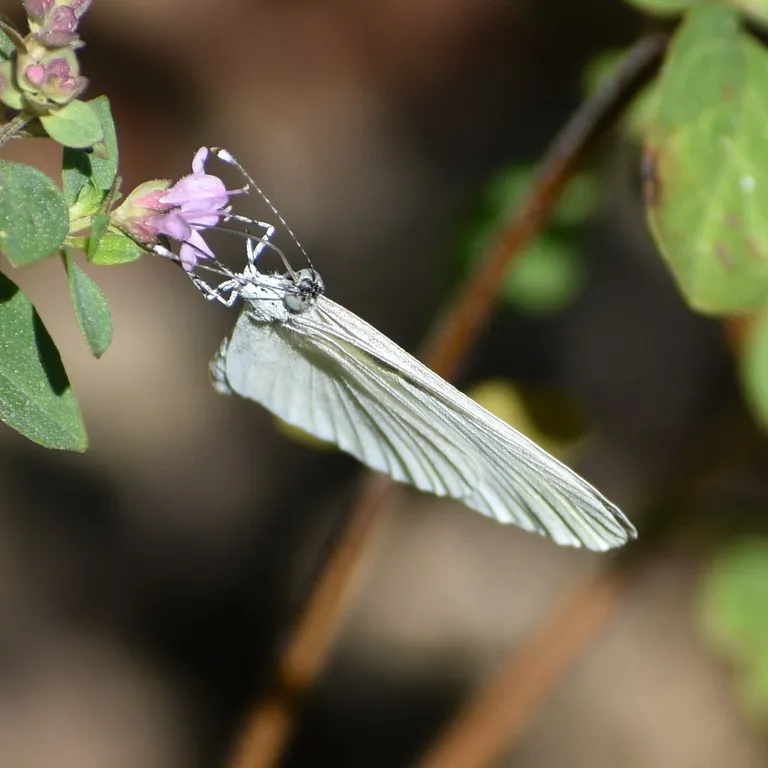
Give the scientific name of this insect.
Leptidea sinapis/juvernica
